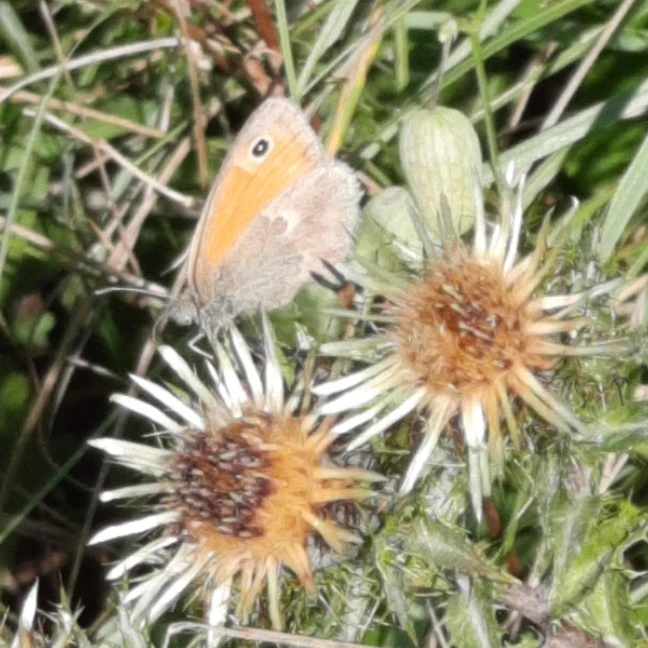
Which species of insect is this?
Coenonympha pamphilus
